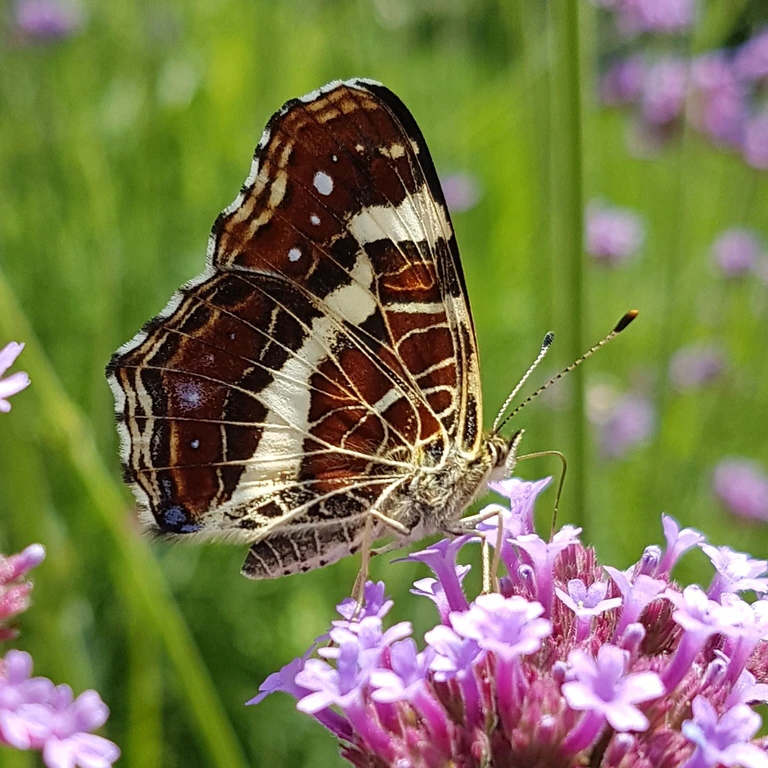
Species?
Araschnia levana
